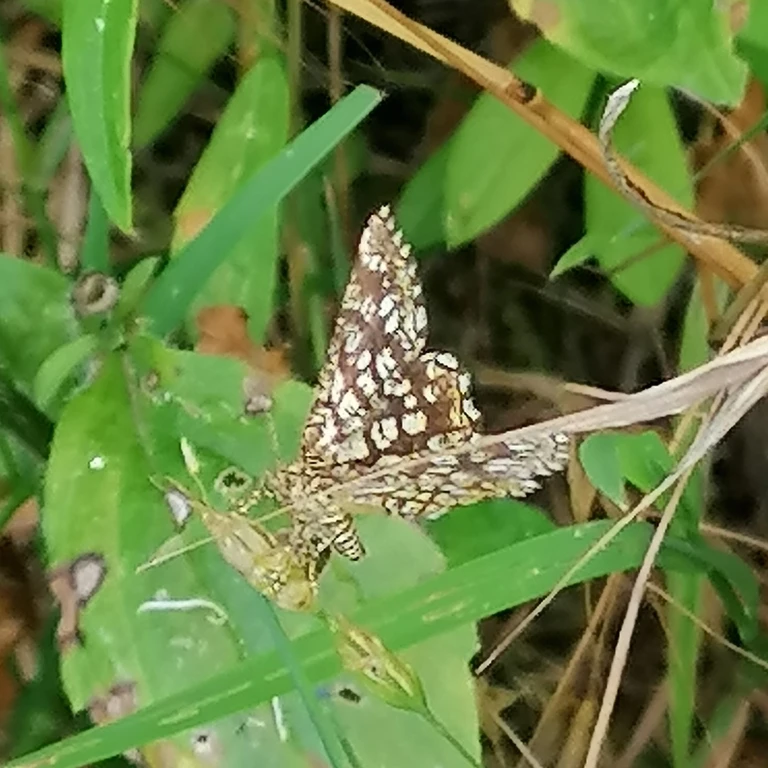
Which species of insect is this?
Chiasmia clathrata
